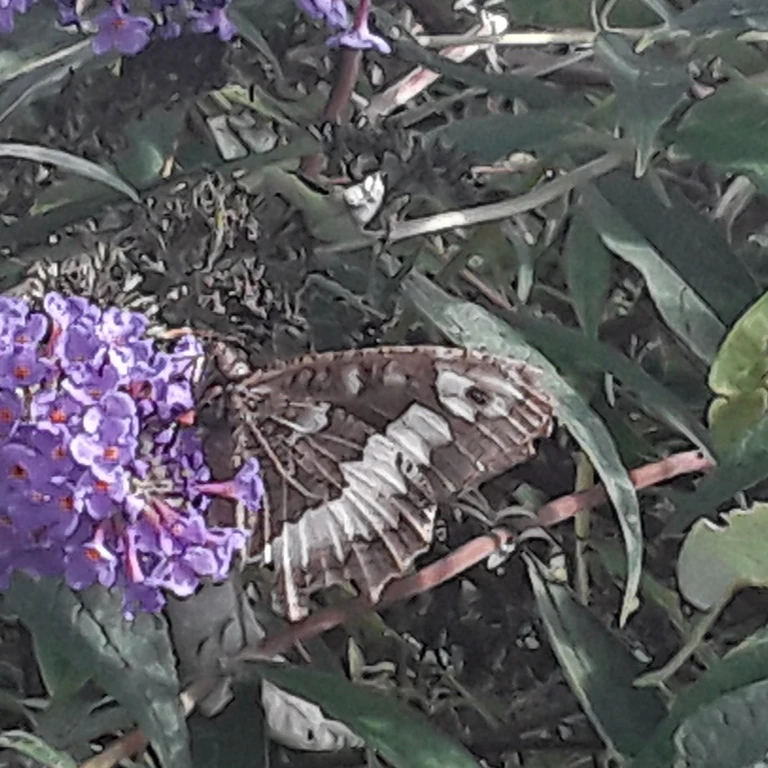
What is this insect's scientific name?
Brintesia circe
